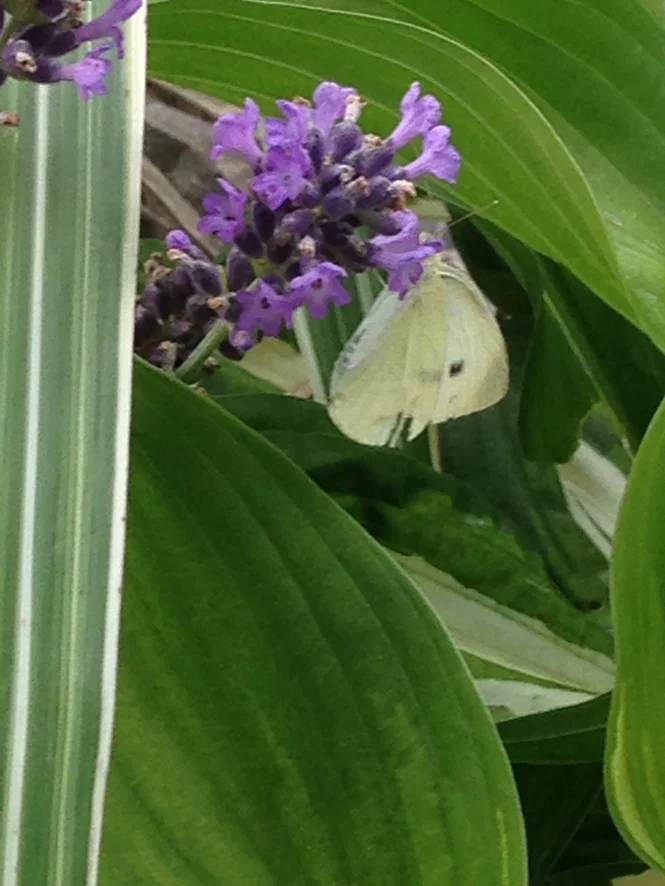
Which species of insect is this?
Pieris rapae
